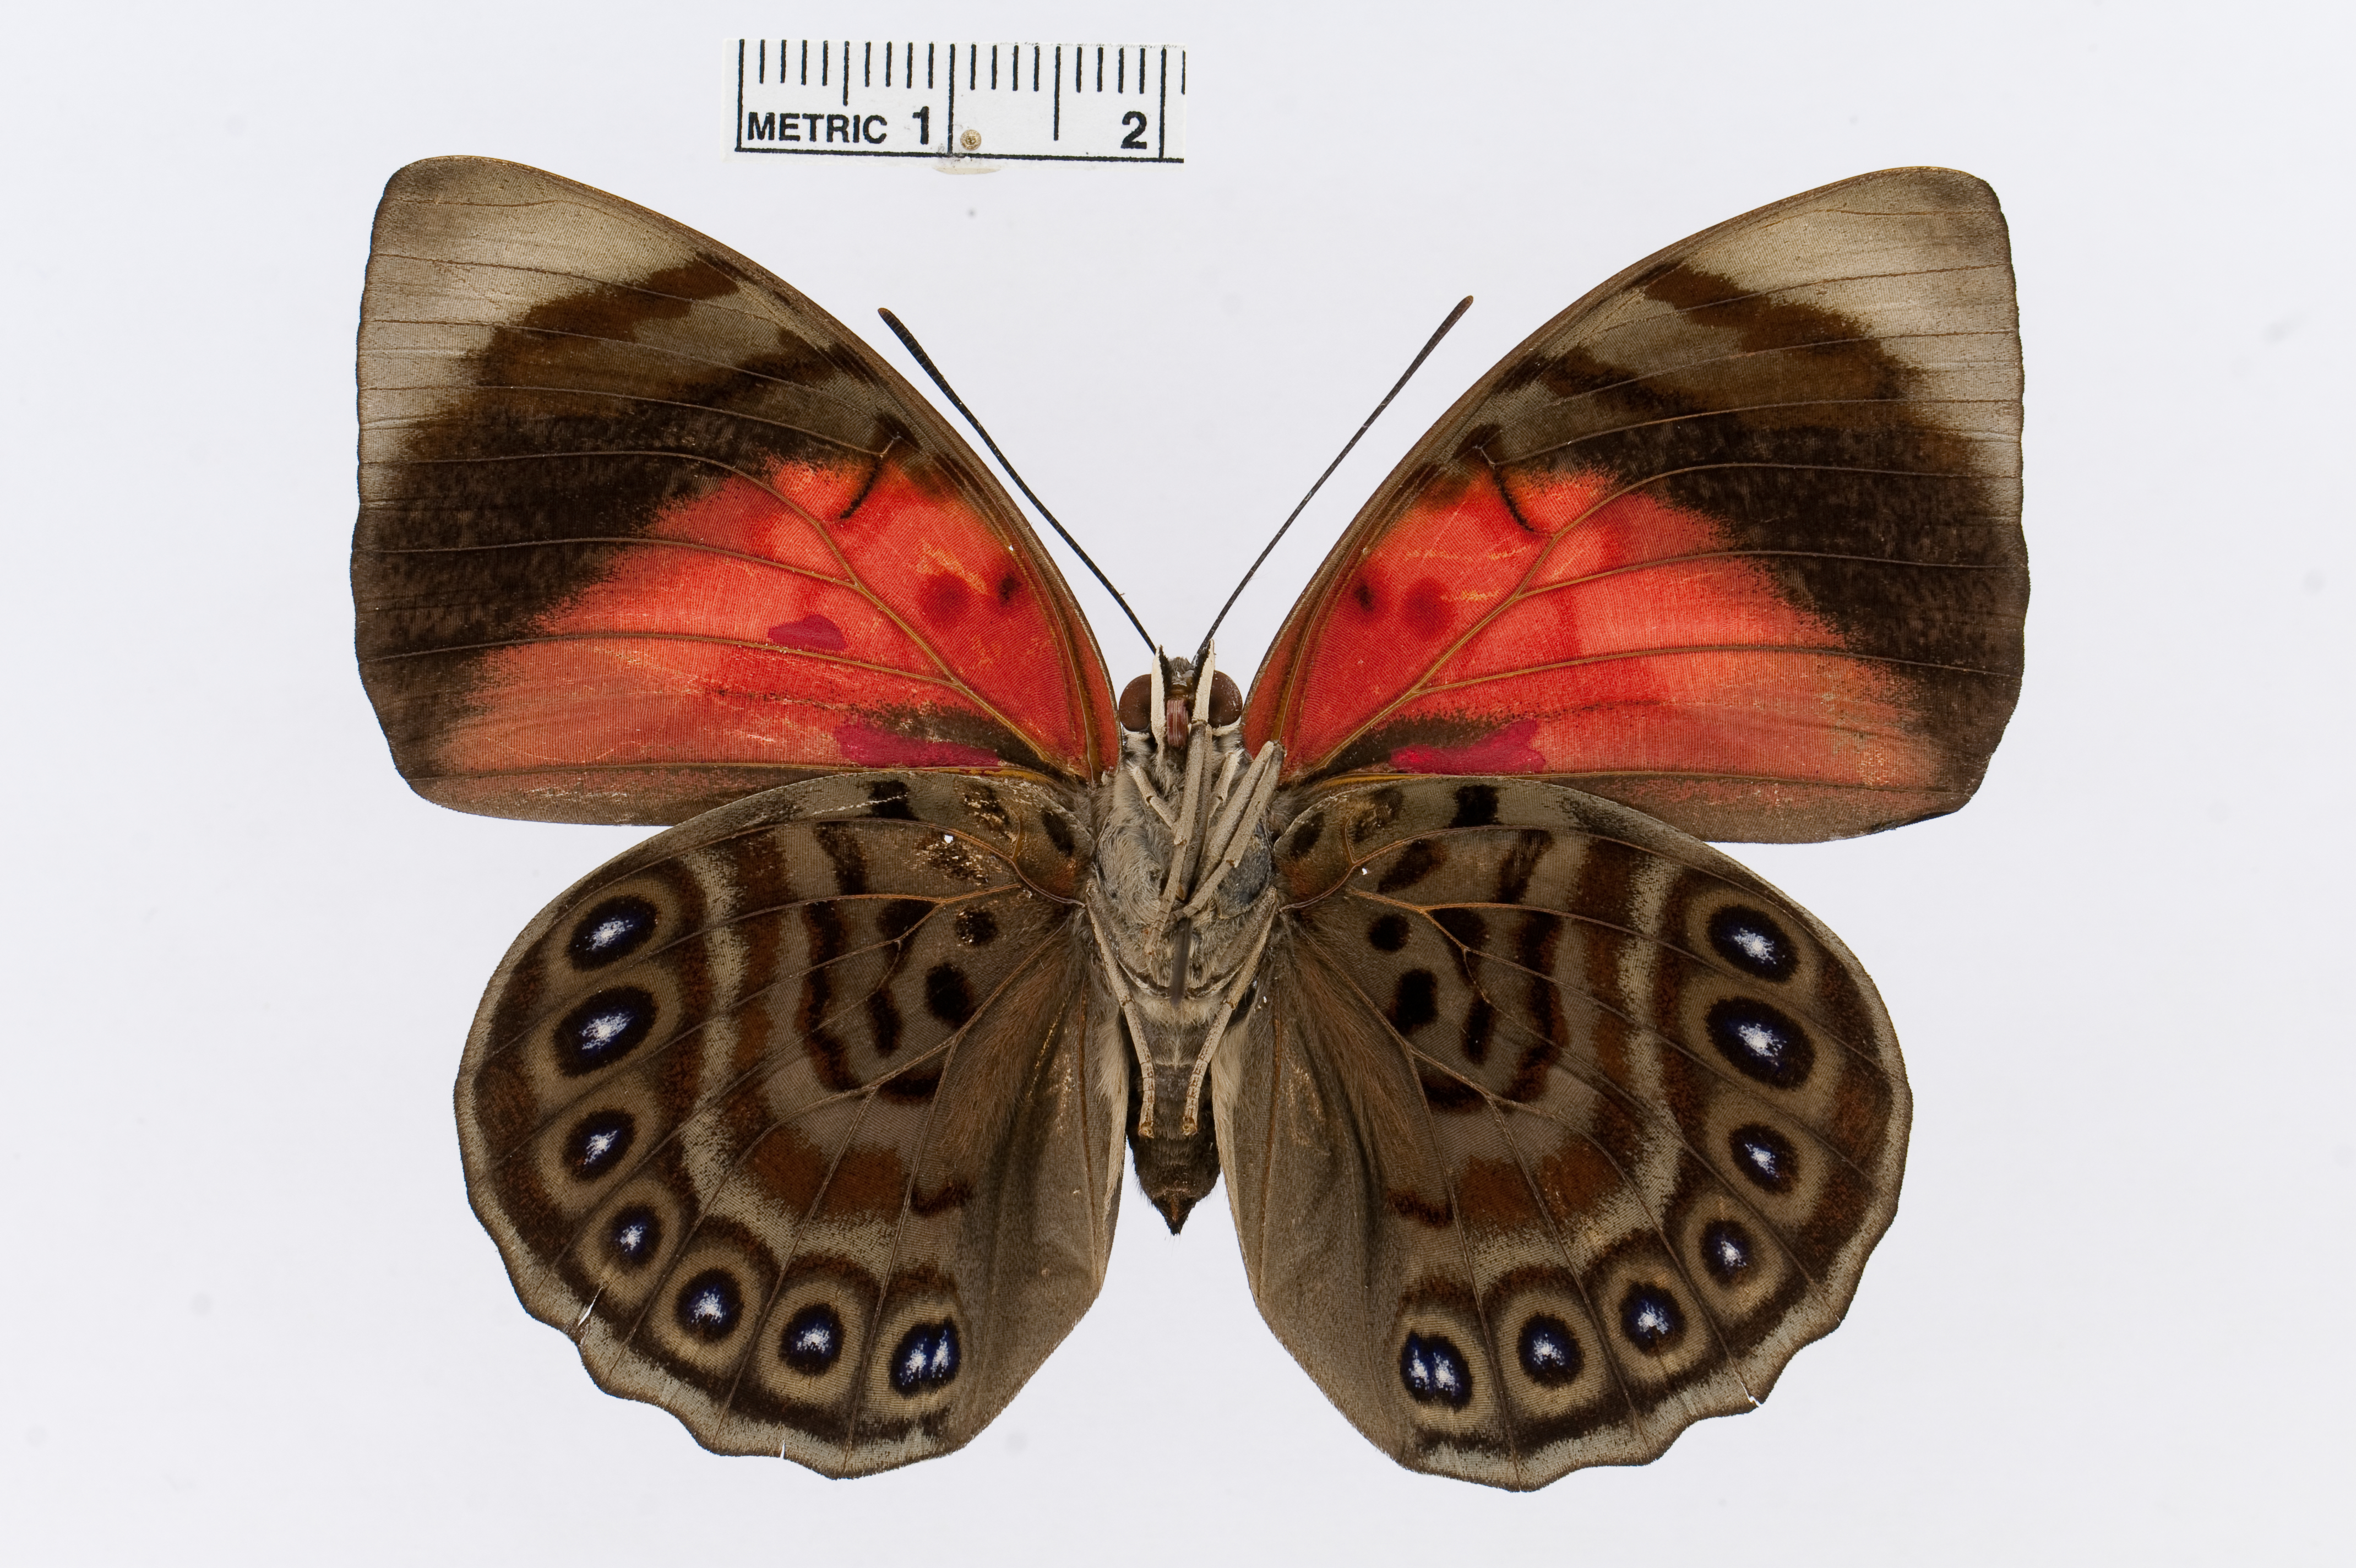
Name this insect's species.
Agrias aedon
